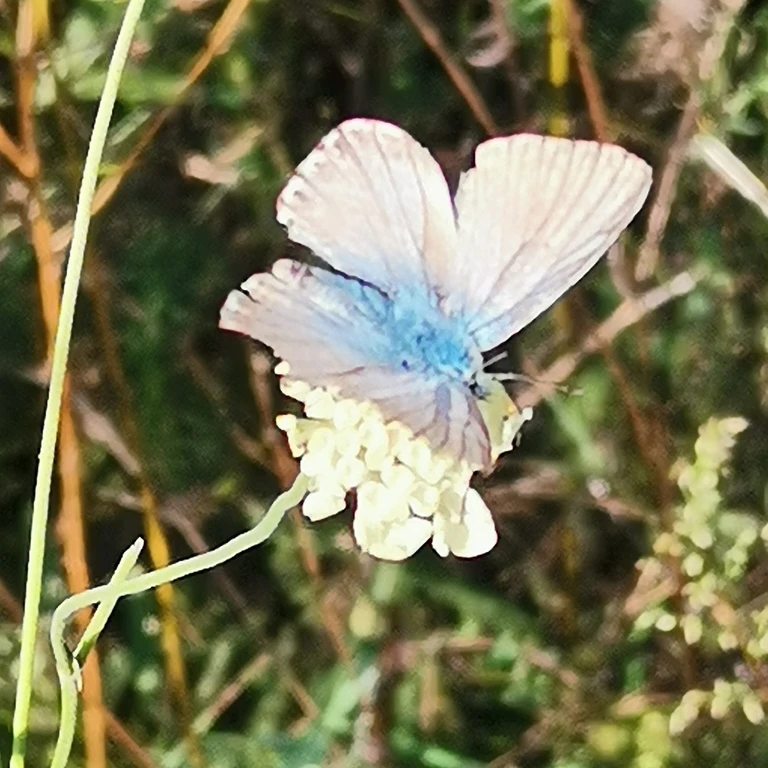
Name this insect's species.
Lysandra coridon
